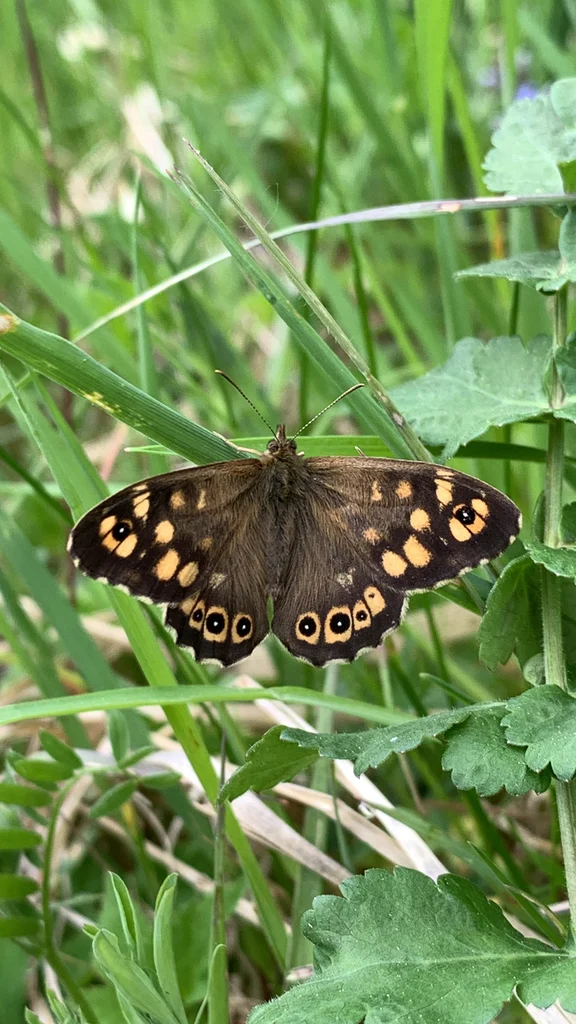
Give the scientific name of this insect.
Pararge aegeria
